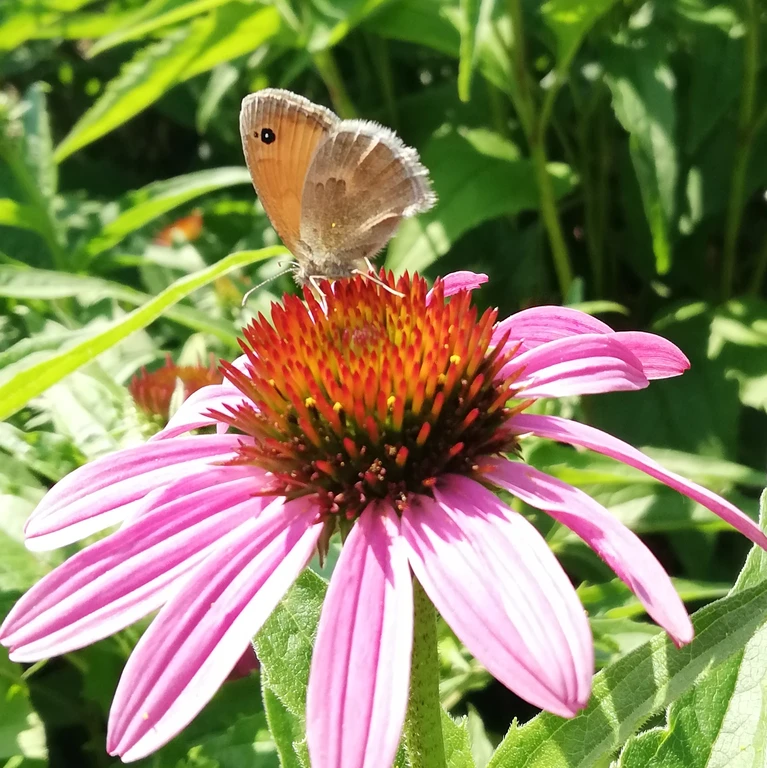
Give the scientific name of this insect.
Coenonympha pamphilus
